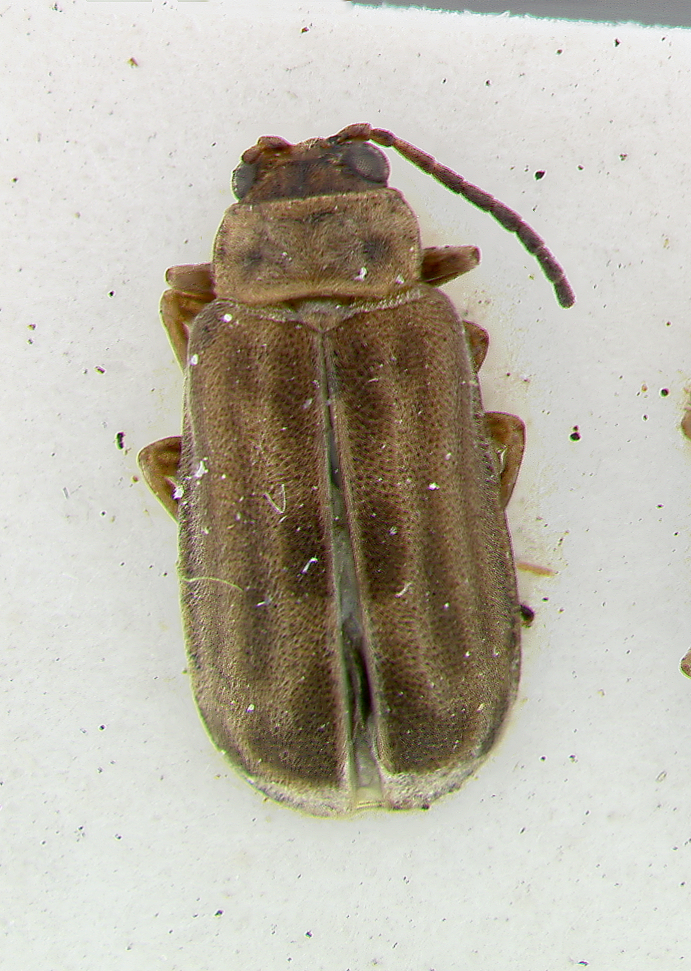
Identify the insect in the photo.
Galerucella brevicollis
